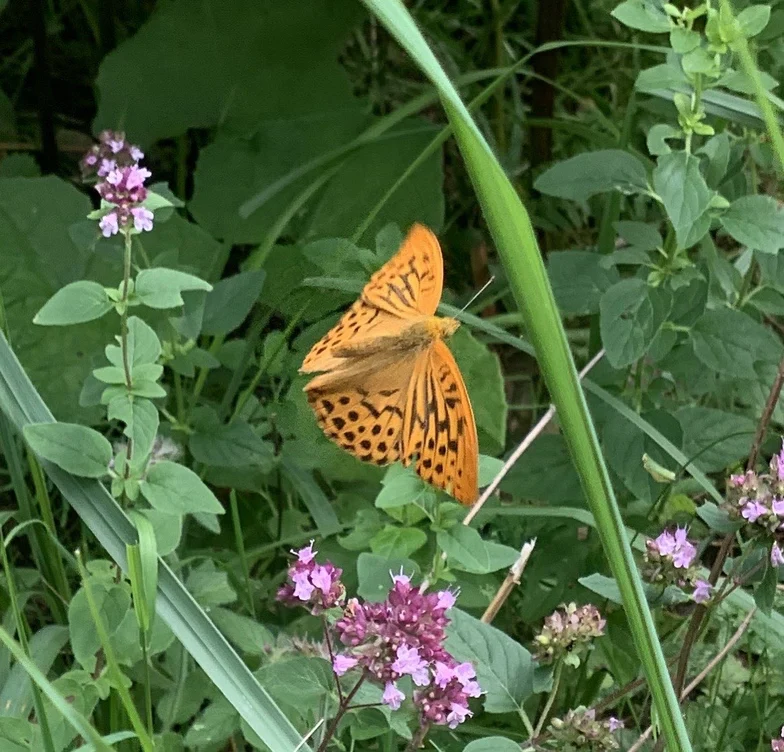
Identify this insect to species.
Argynnis paphia
